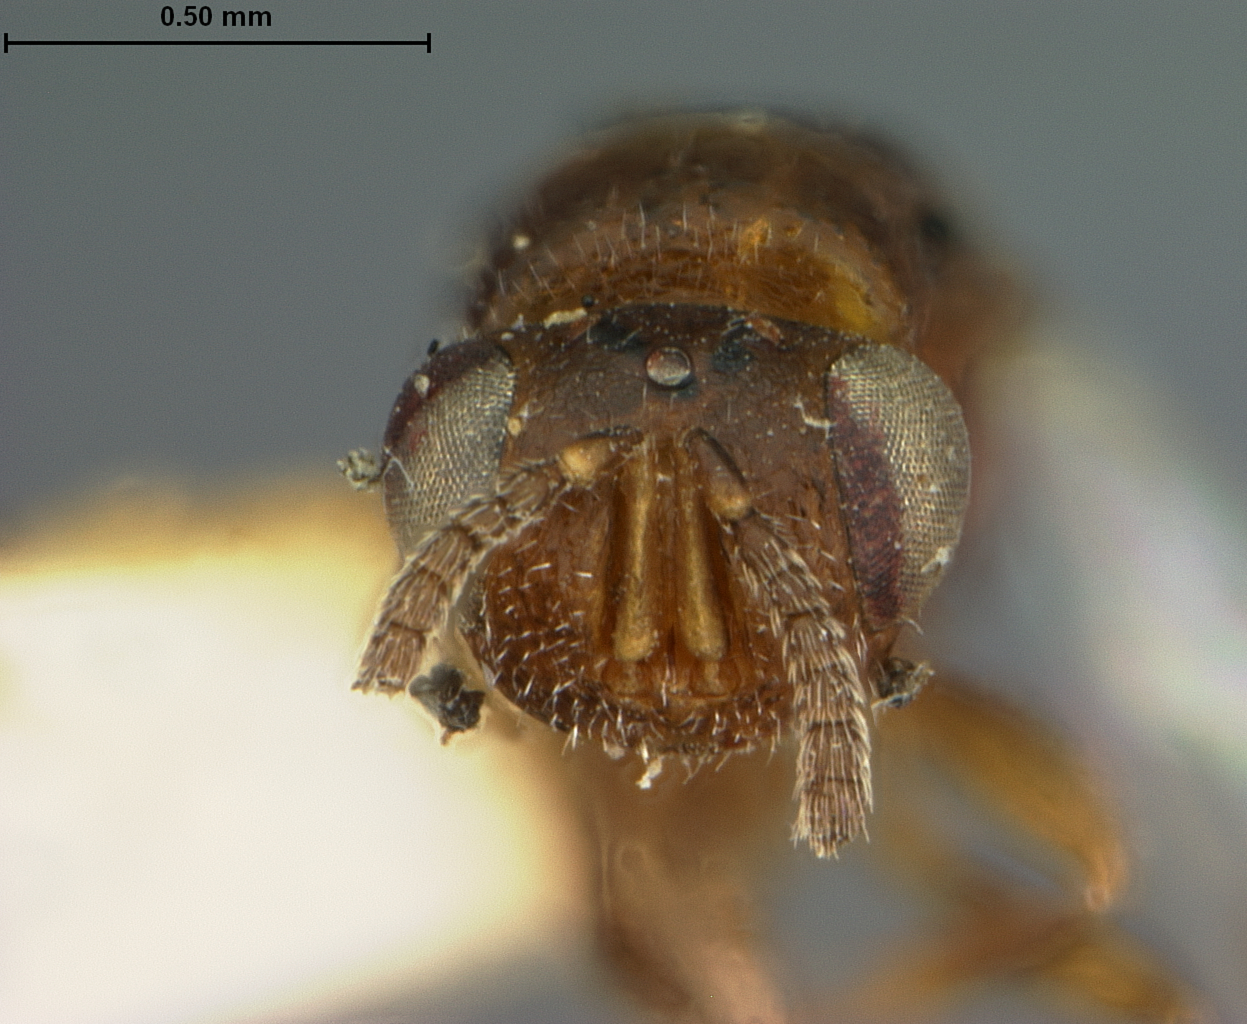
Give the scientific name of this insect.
Decatoma bicolor
